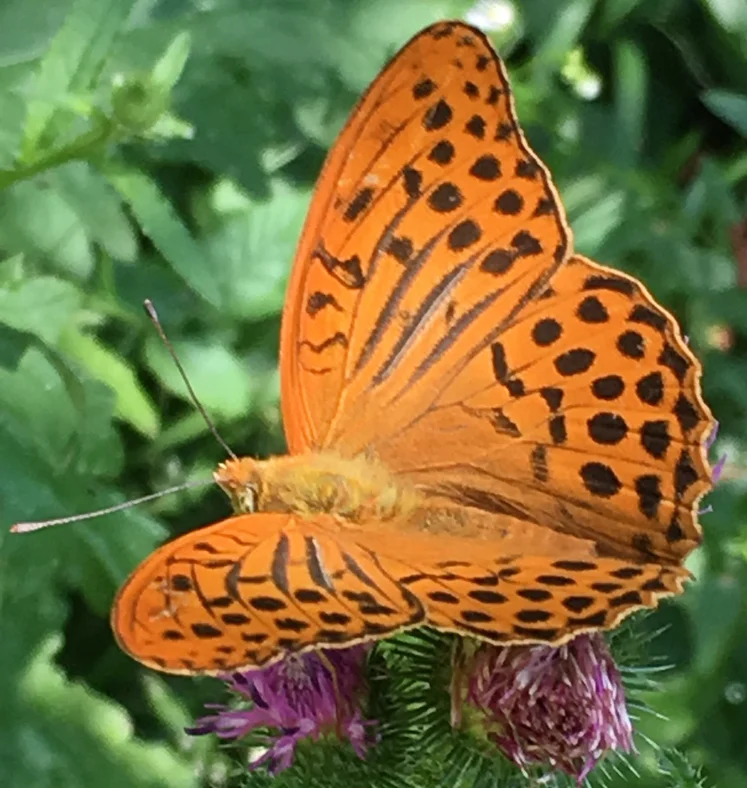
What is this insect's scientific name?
Argynnis paphia
